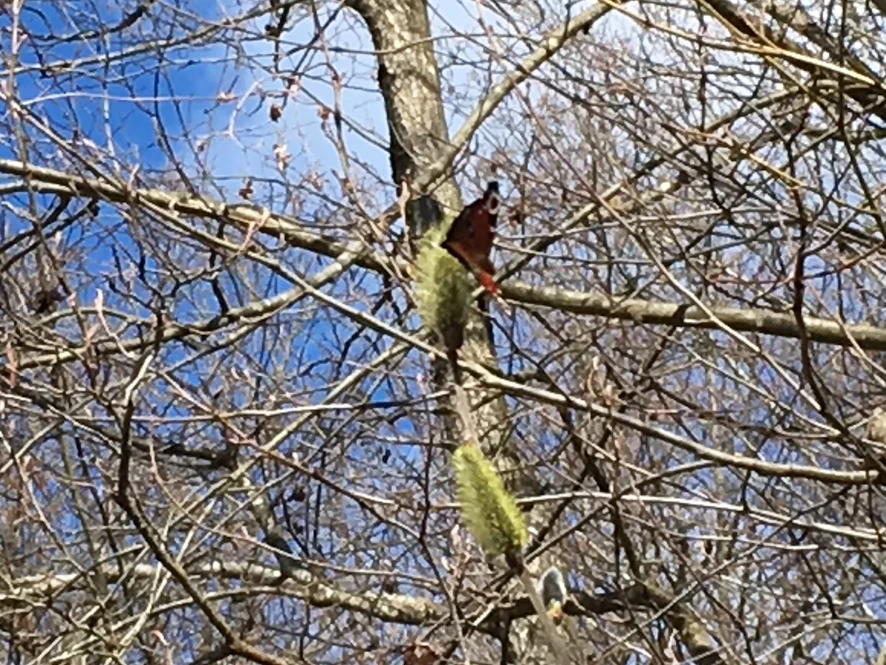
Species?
Aglais io
